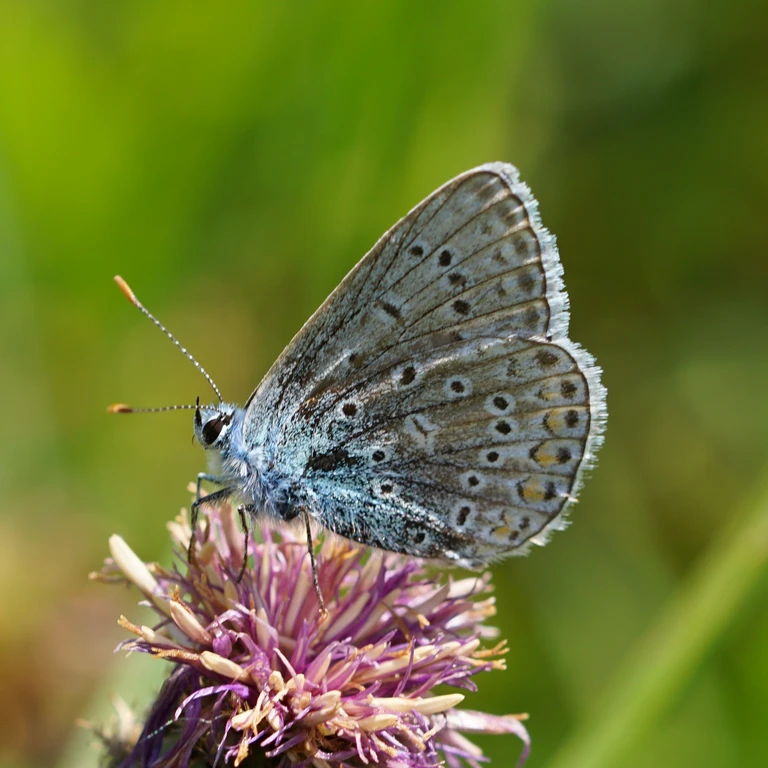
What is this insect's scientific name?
Polyommatus icarus
